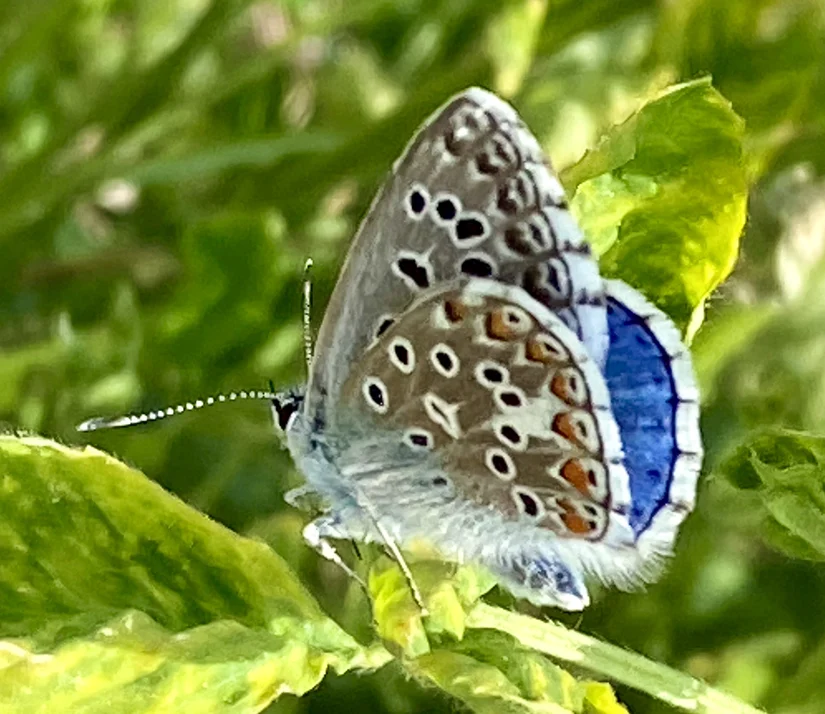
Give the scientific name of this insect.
Lysandra bellargus
